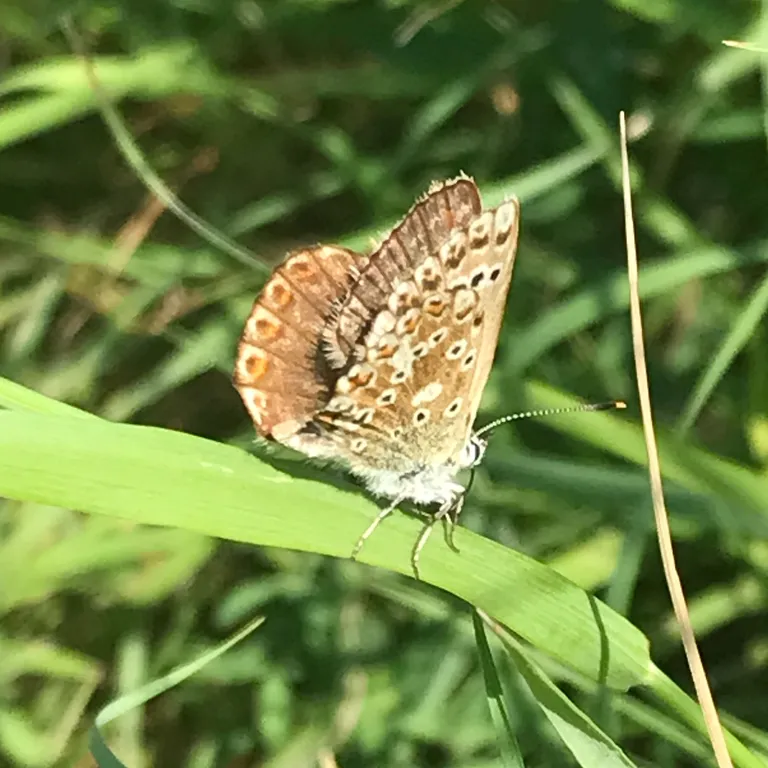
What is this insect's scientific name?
Lysandra coridon
